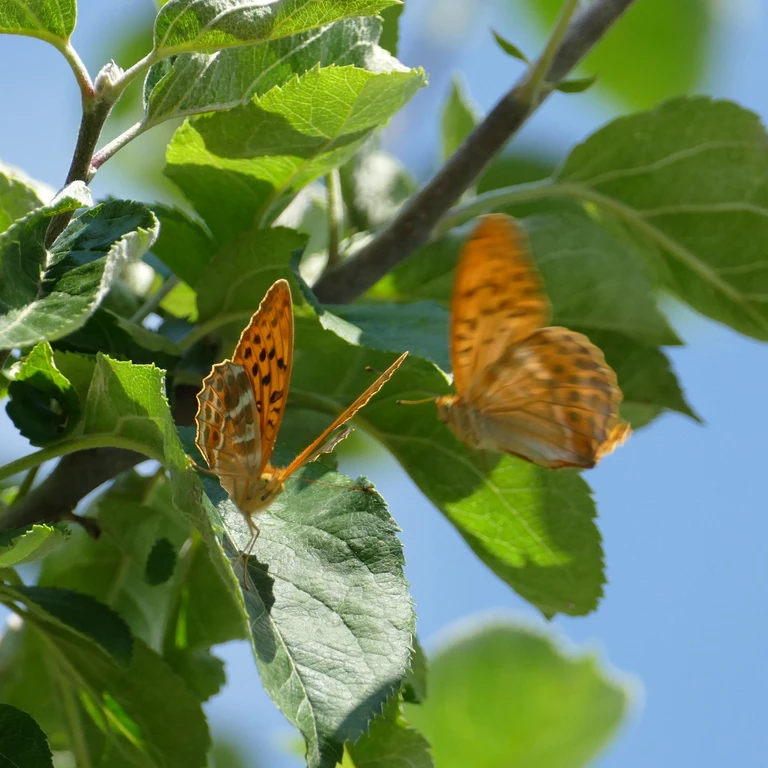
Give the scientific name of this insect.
Argynnis paphia
